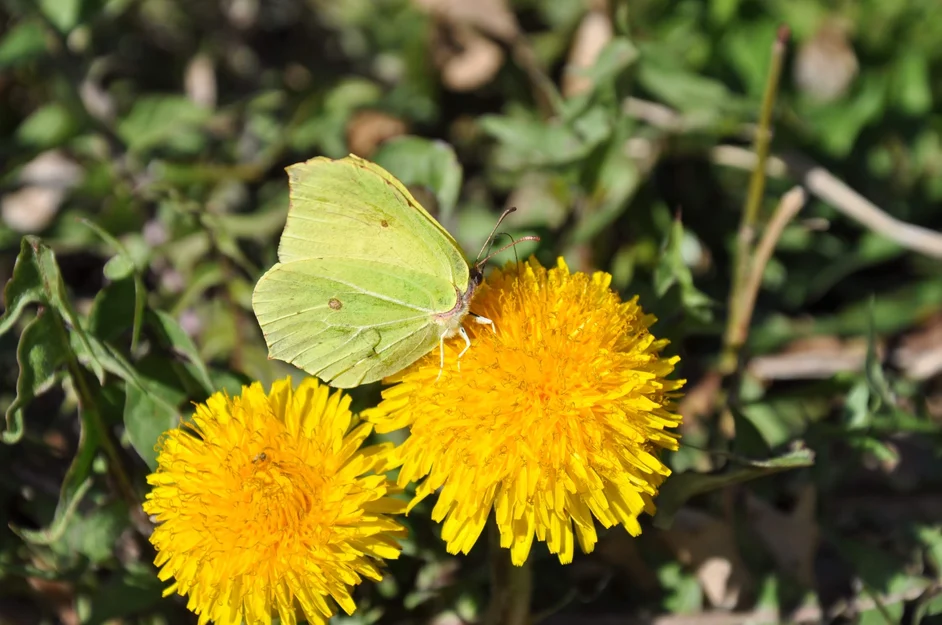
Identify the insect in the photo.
Gonepteryx rhamni
